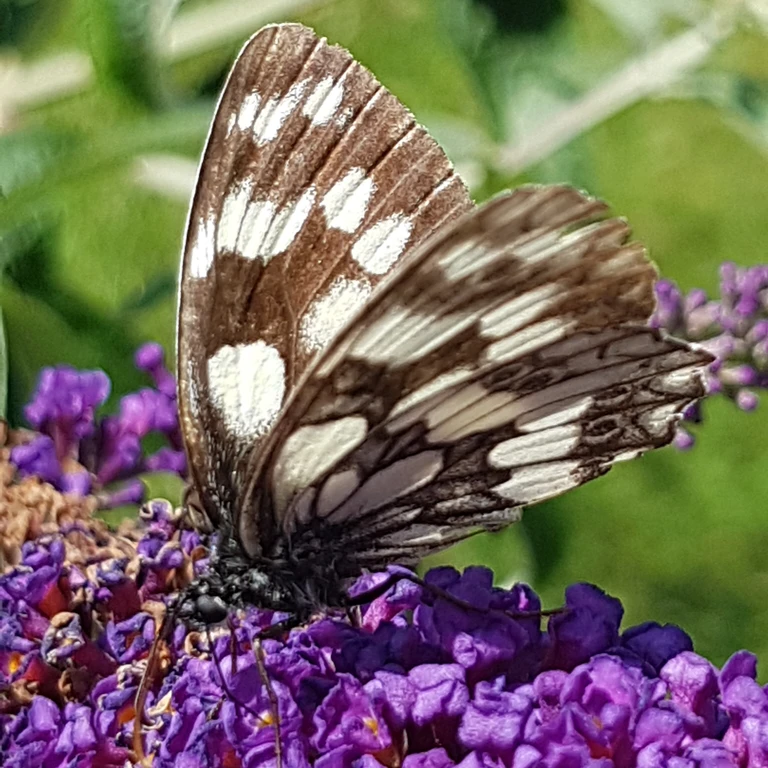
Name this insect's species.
Melanargia galathea
